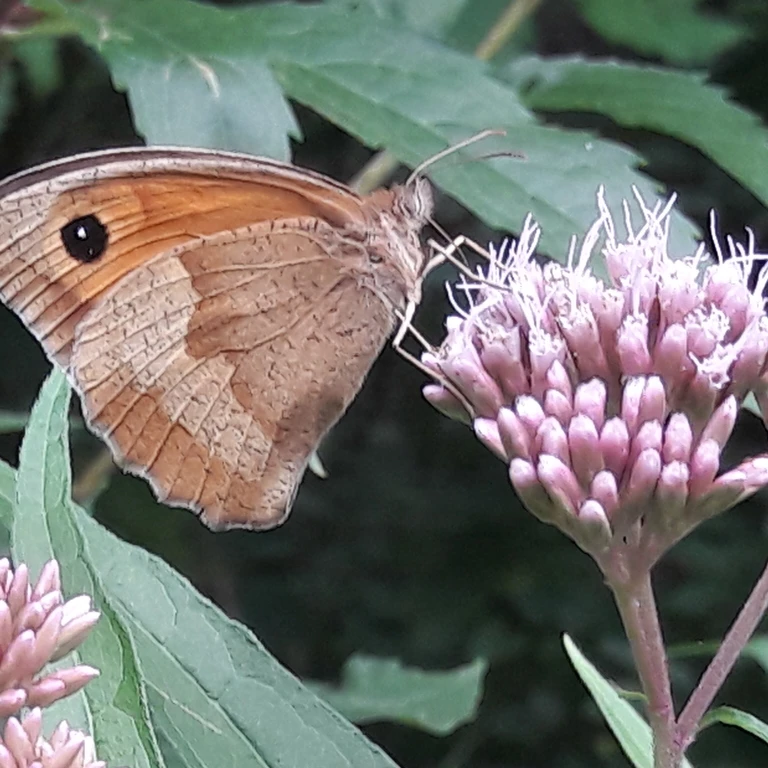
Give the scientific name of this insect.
Maniola jurtina
